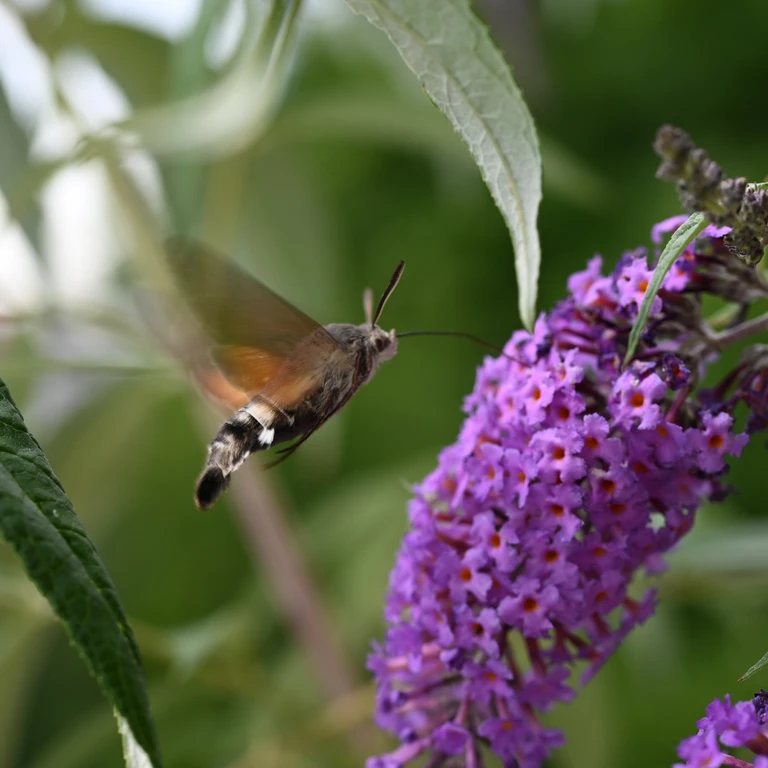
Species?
Macroglossum stellatarum
